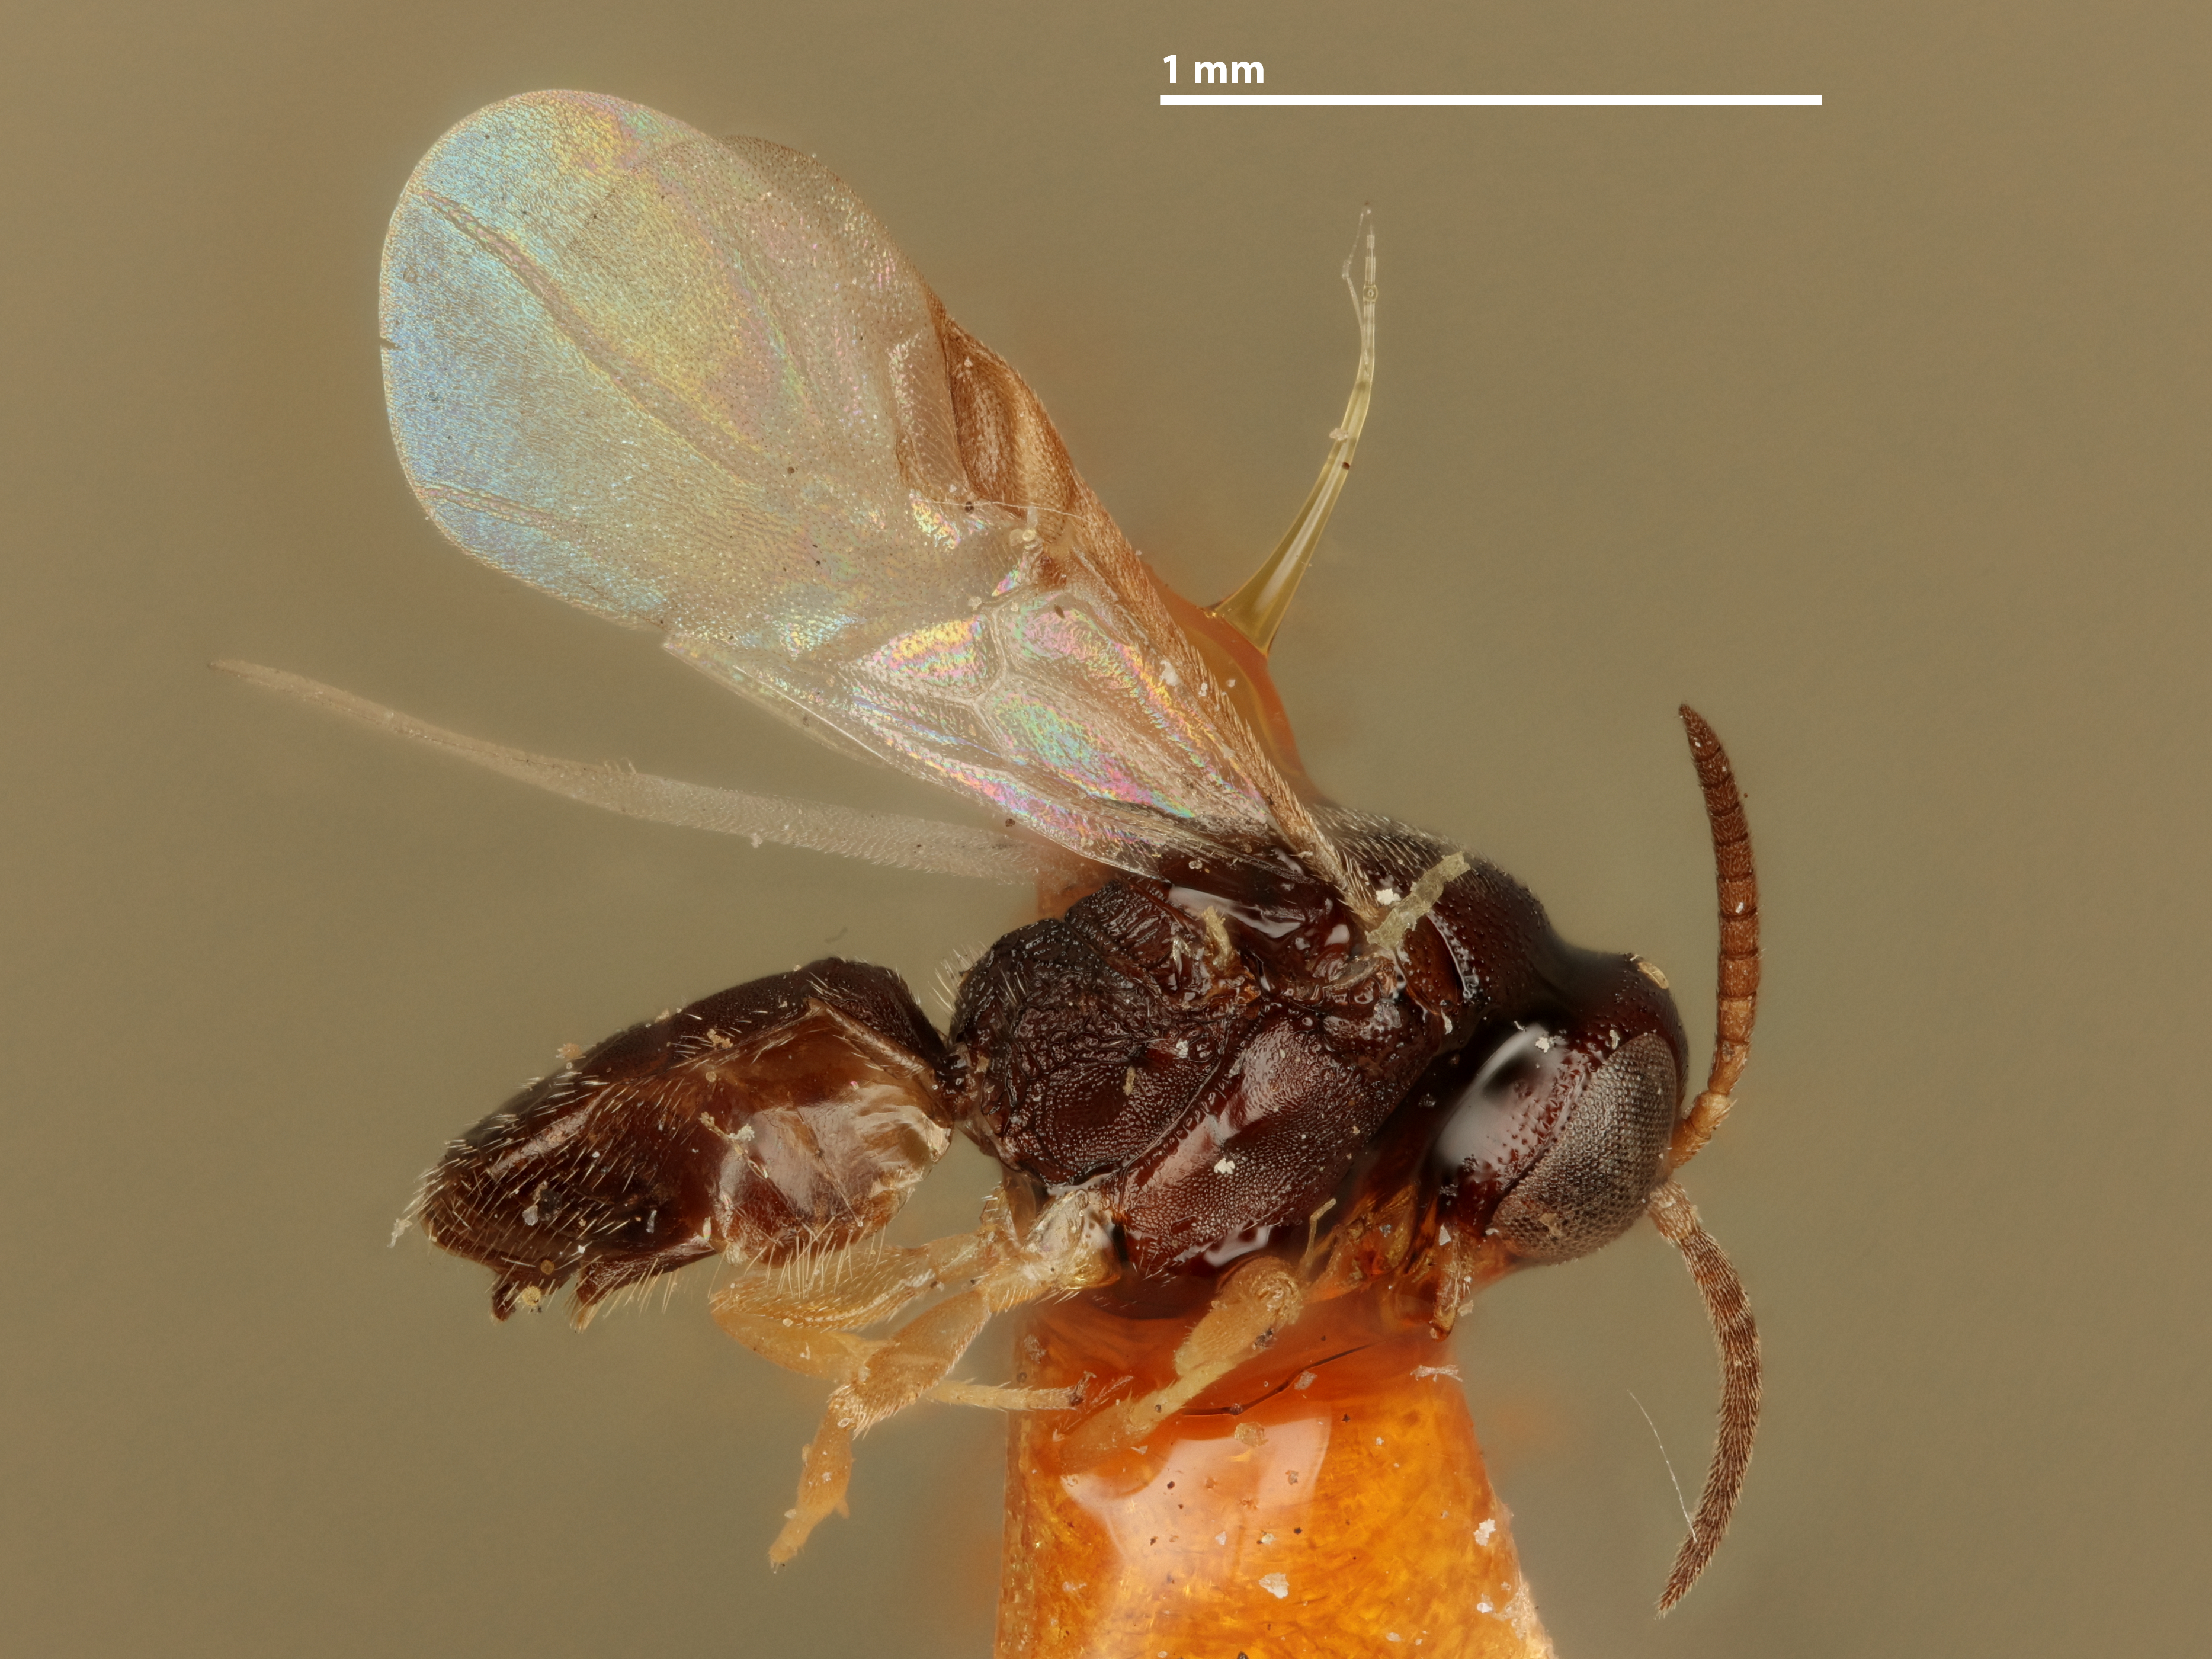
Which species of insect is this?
Elasmosoma vigilans
